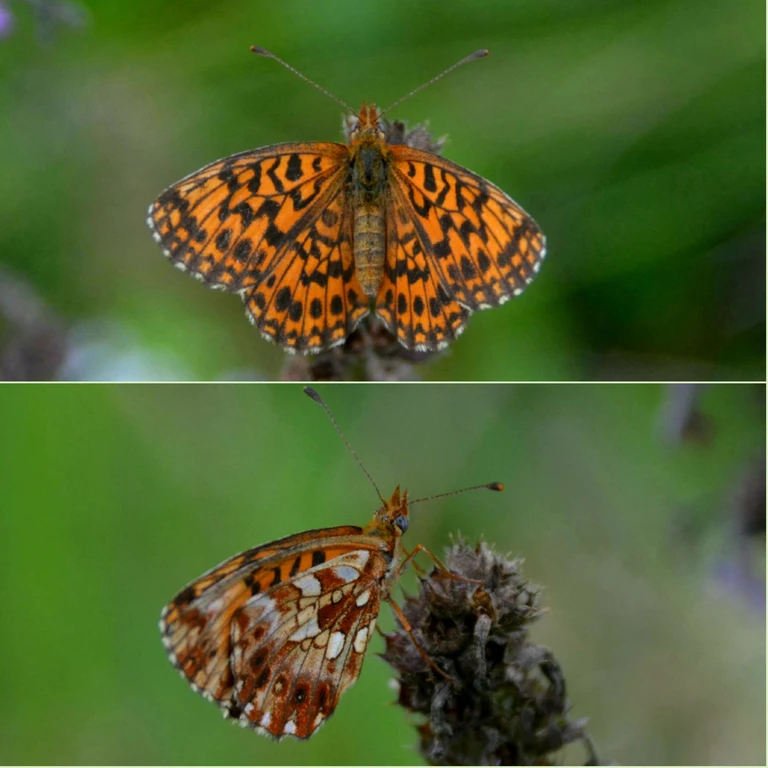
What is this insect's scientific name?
Boloria dia
